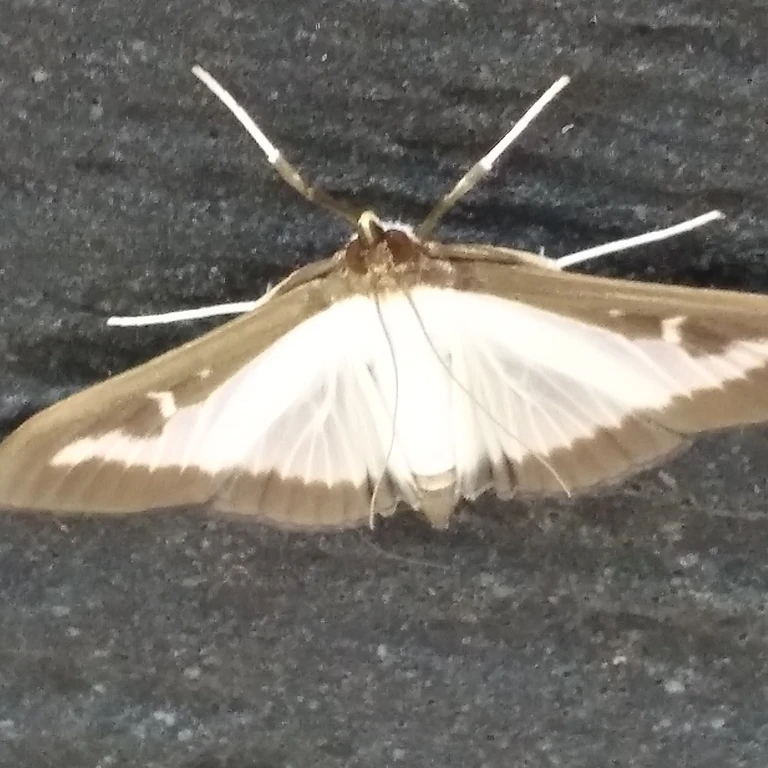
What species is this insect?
Cydalima perspectalis
